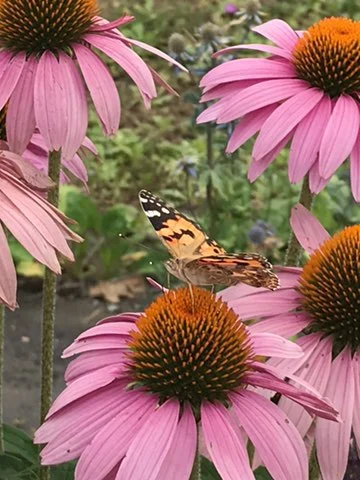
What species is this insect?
Vanessa cardui
